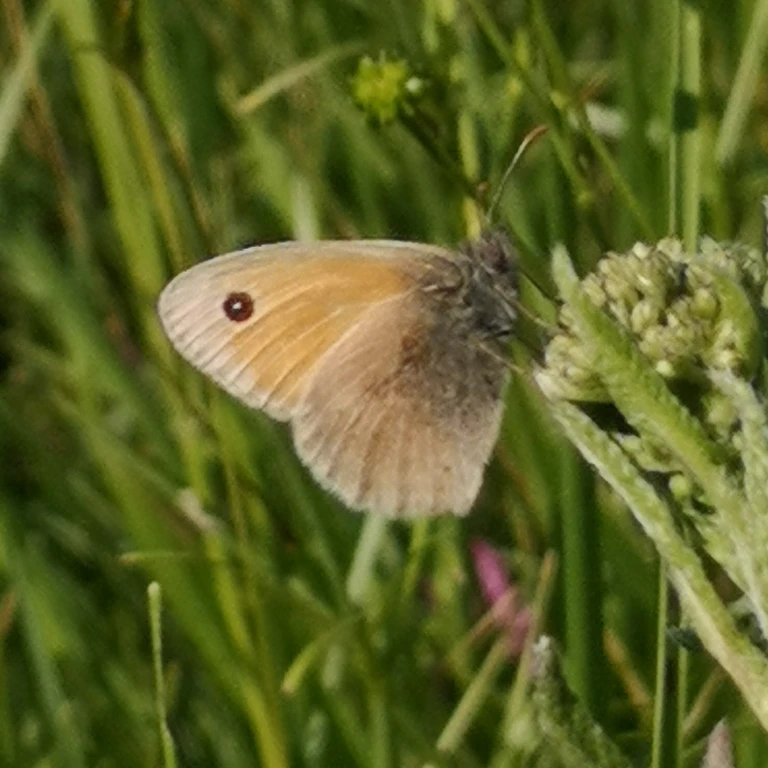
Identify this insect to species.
Coenonympha pamphilus
